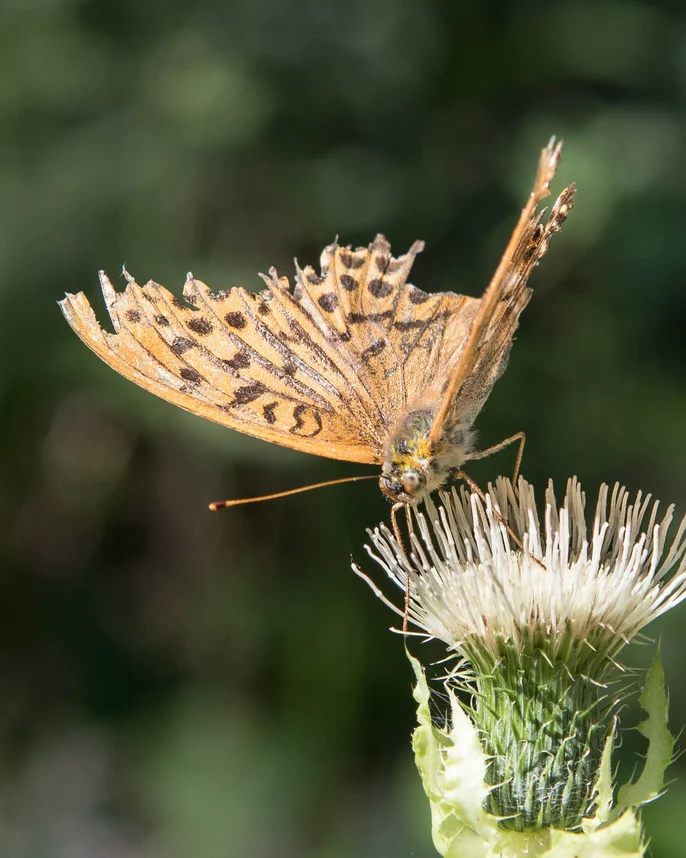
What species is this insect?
Argynnis paphia
